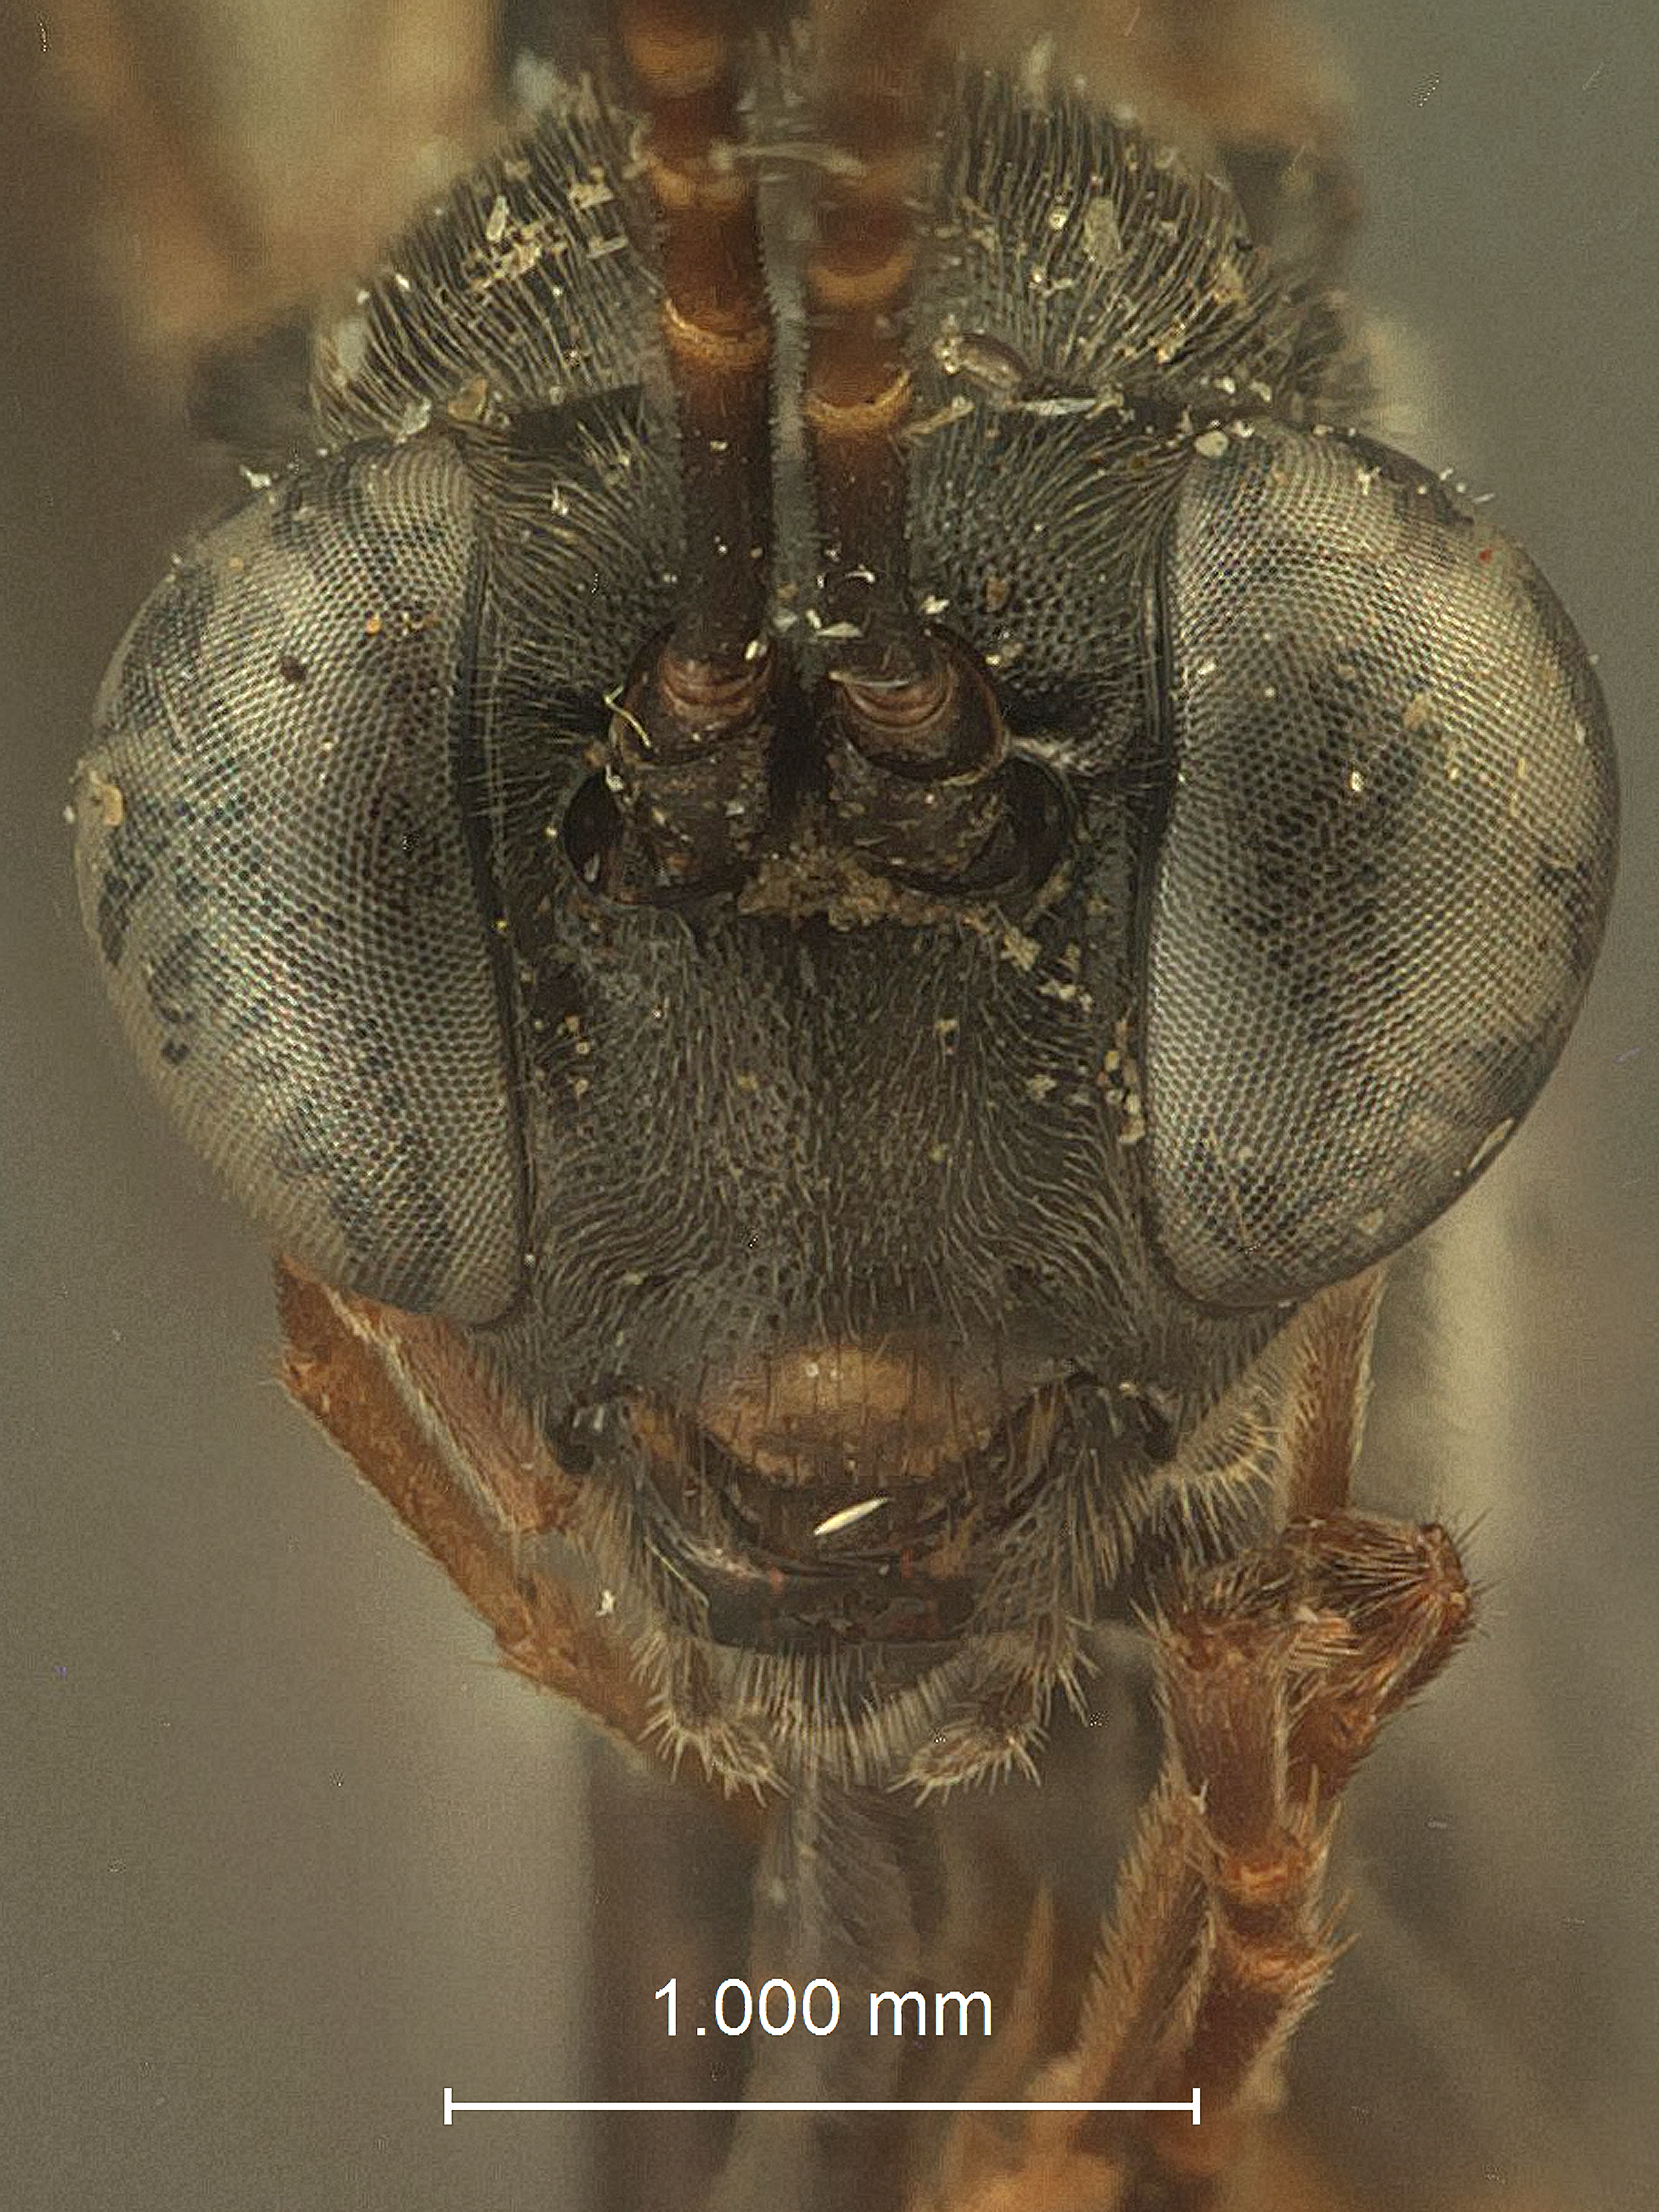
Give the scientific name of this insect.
Exetastes rufobalteatus
